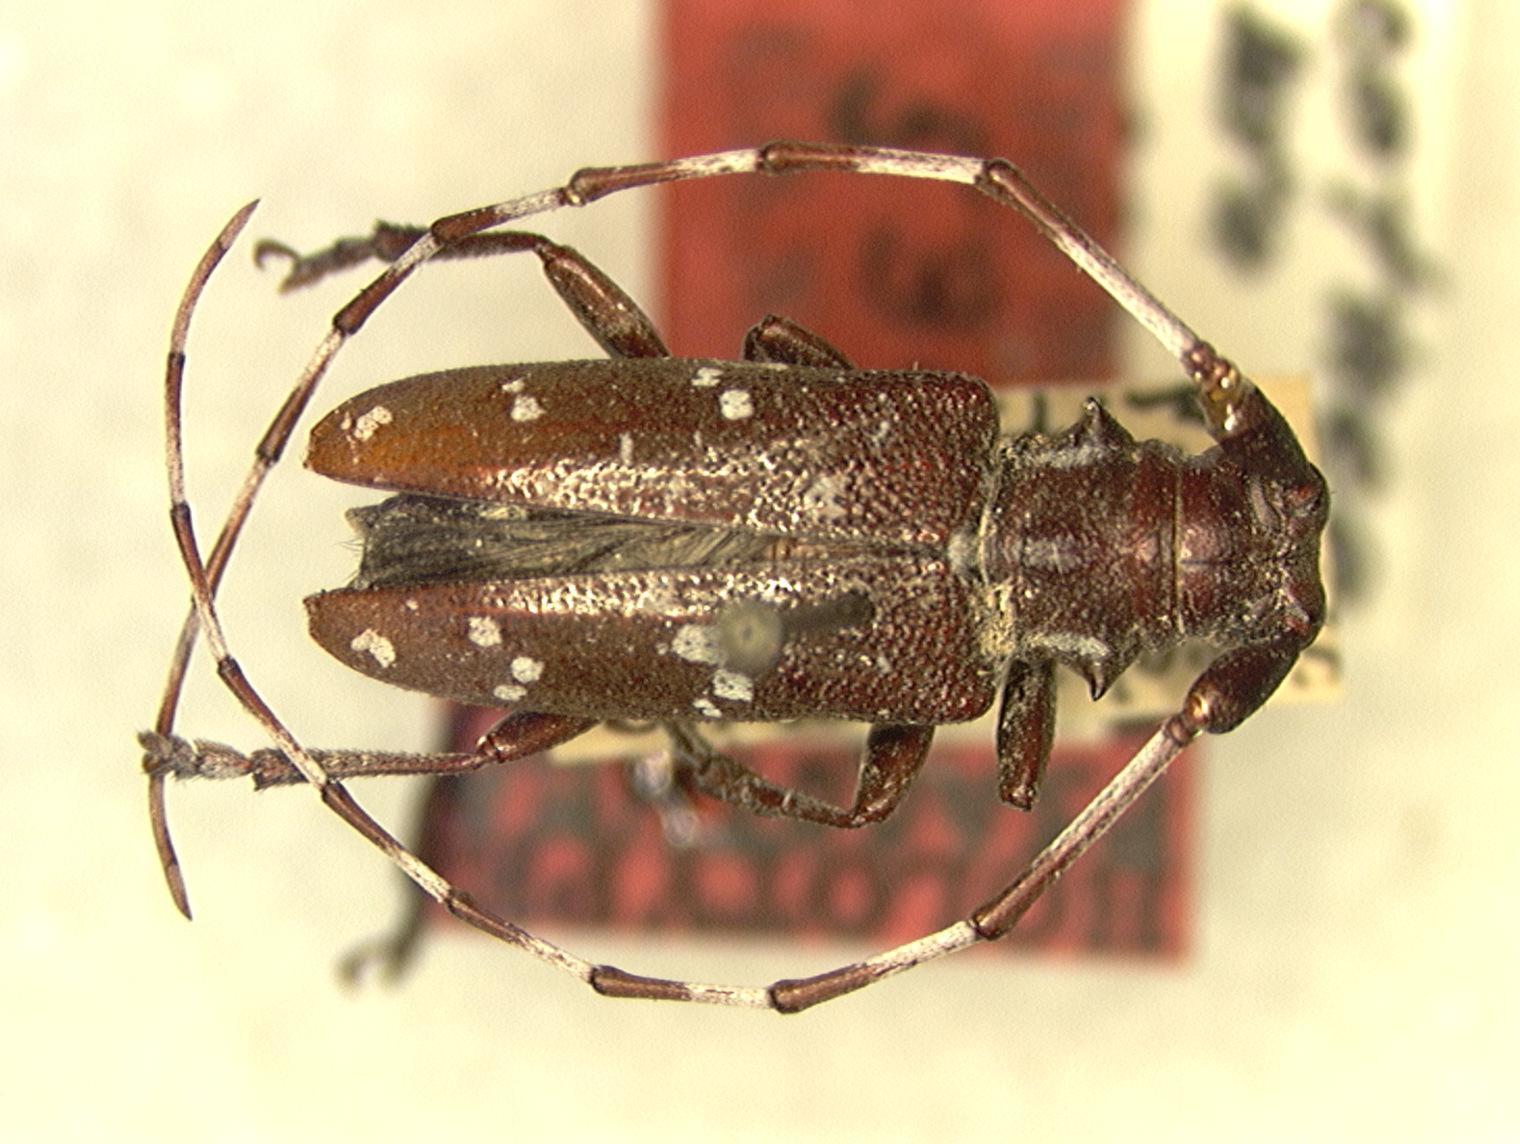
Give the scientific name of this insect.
Psacothea rubra
